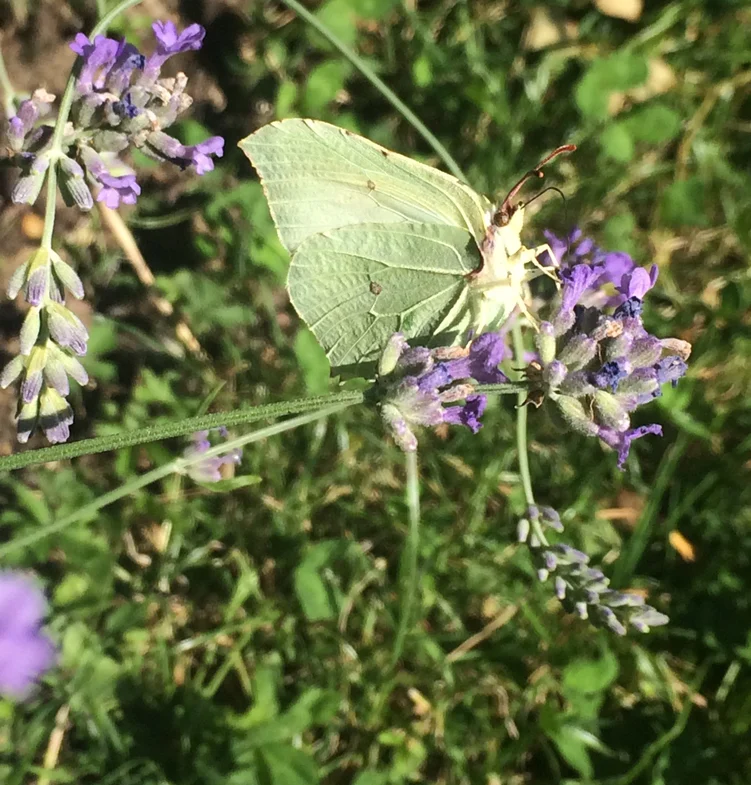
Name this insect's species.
Gonepteryx rhamni
